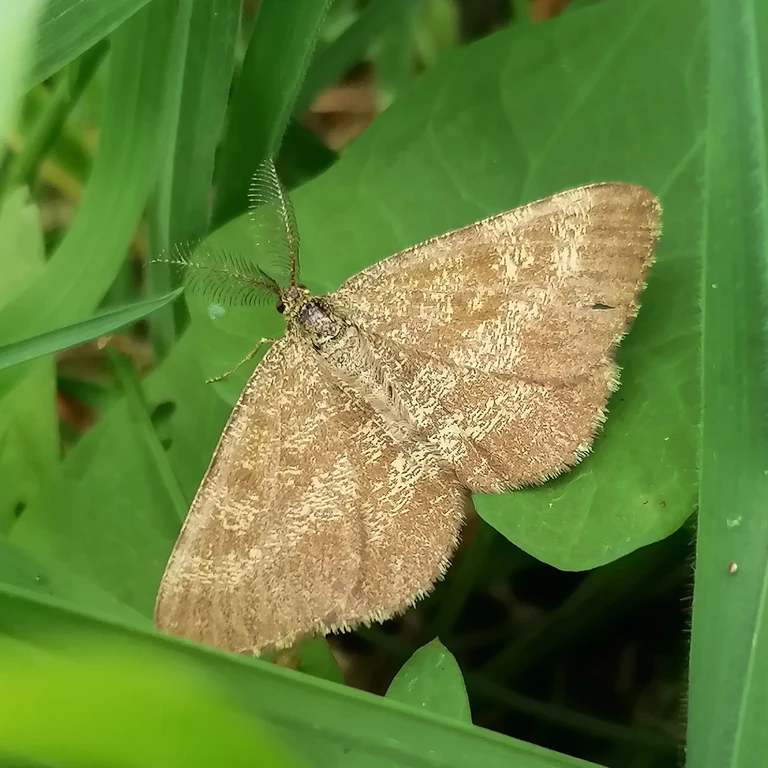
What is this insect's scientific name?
Ematurga atomaria
